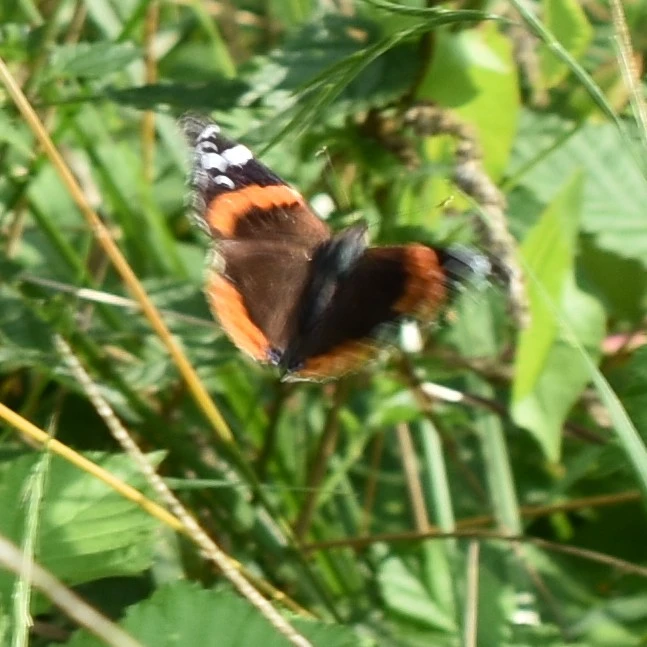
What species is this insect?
Vanessa atalanta
